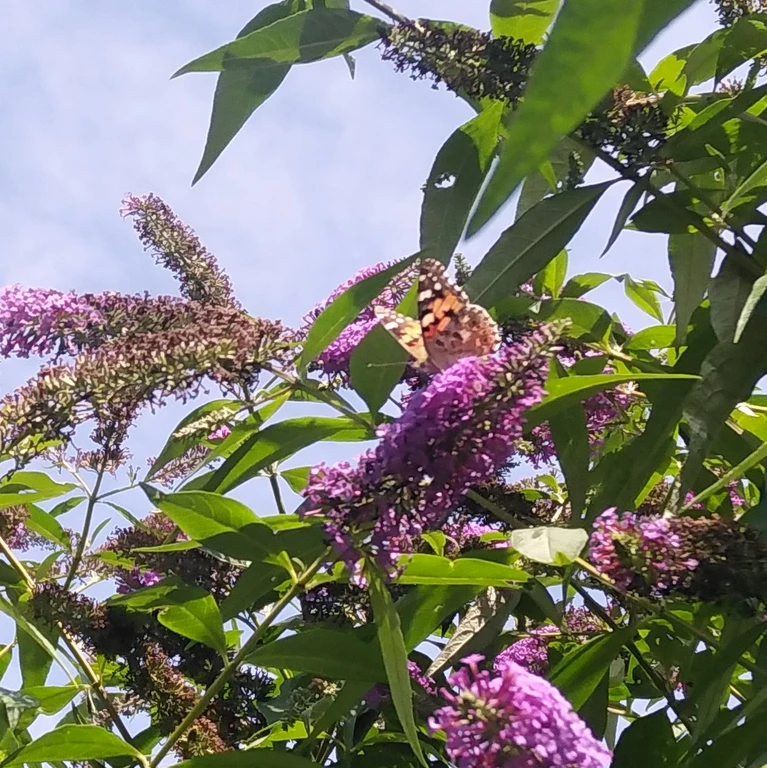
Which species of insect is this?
Vanessa cardui
